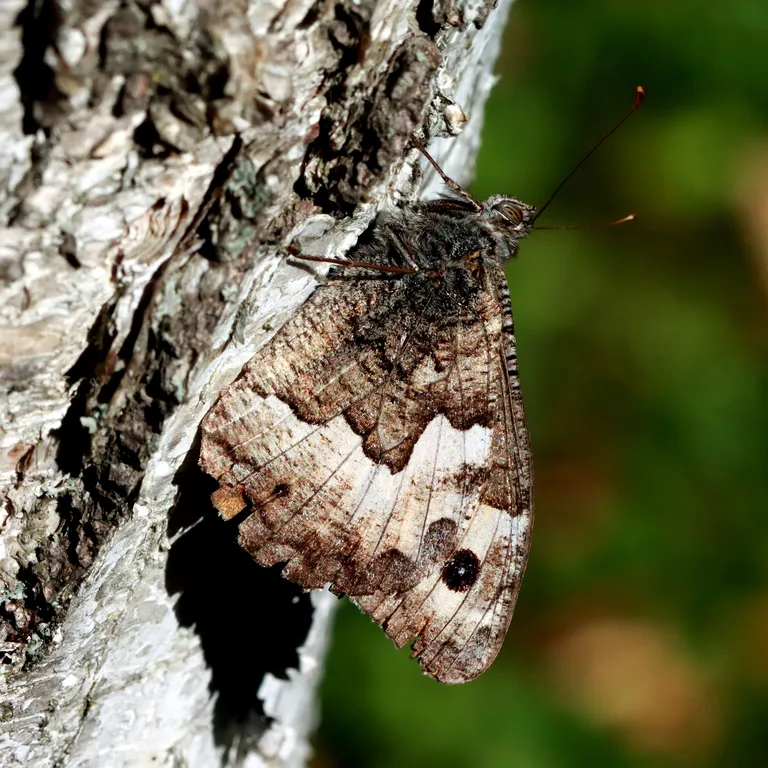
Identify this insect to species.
Hipparchia semele
